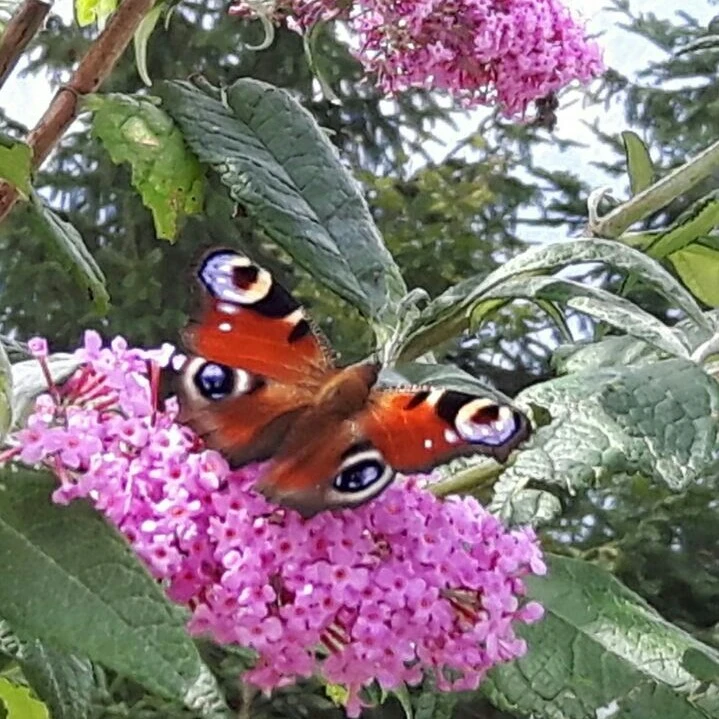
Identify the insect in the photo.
Aglais io
